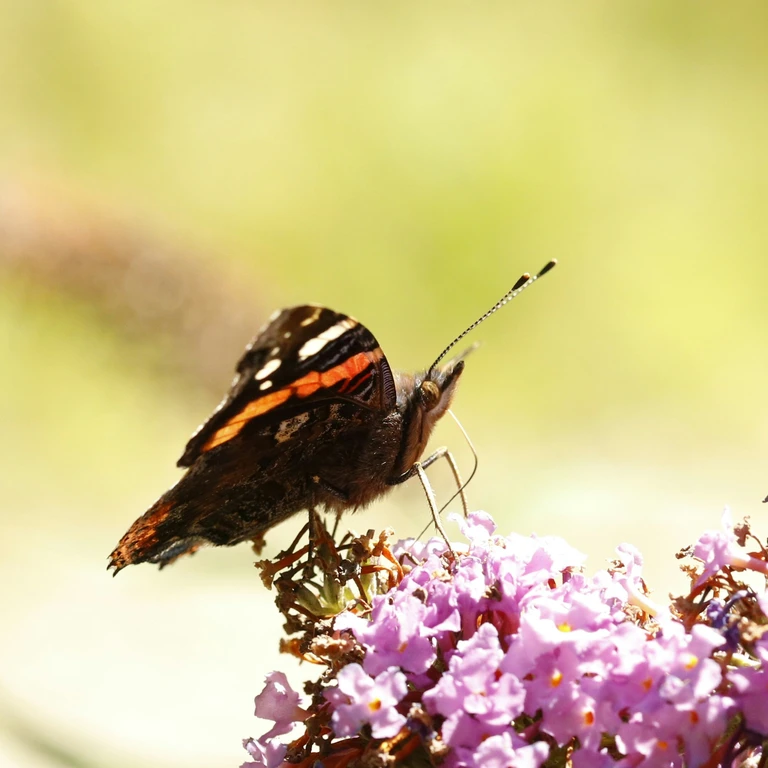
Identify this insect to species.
Vanessa atalanta
